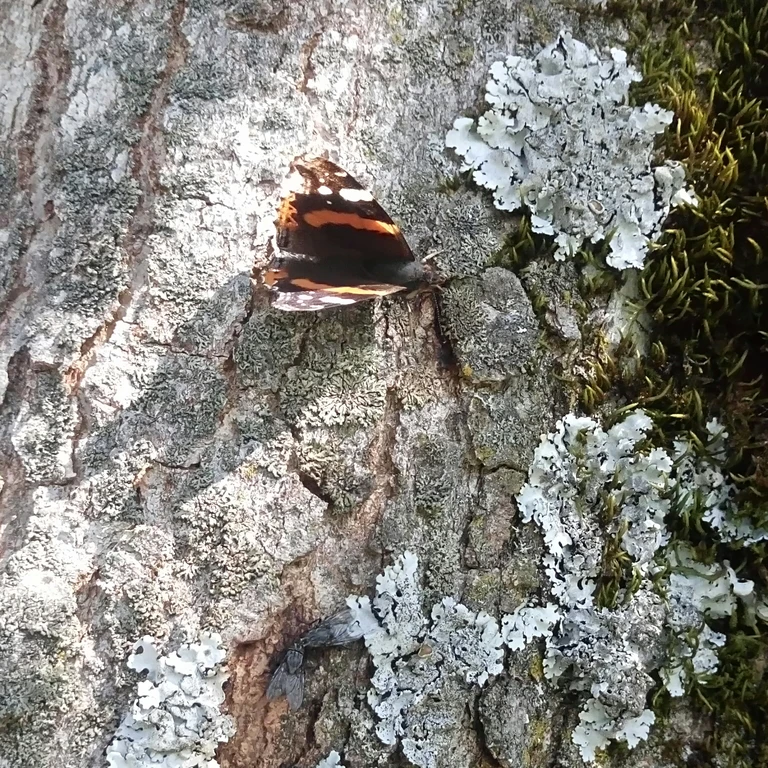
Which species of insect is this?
Vanessa atalanta
